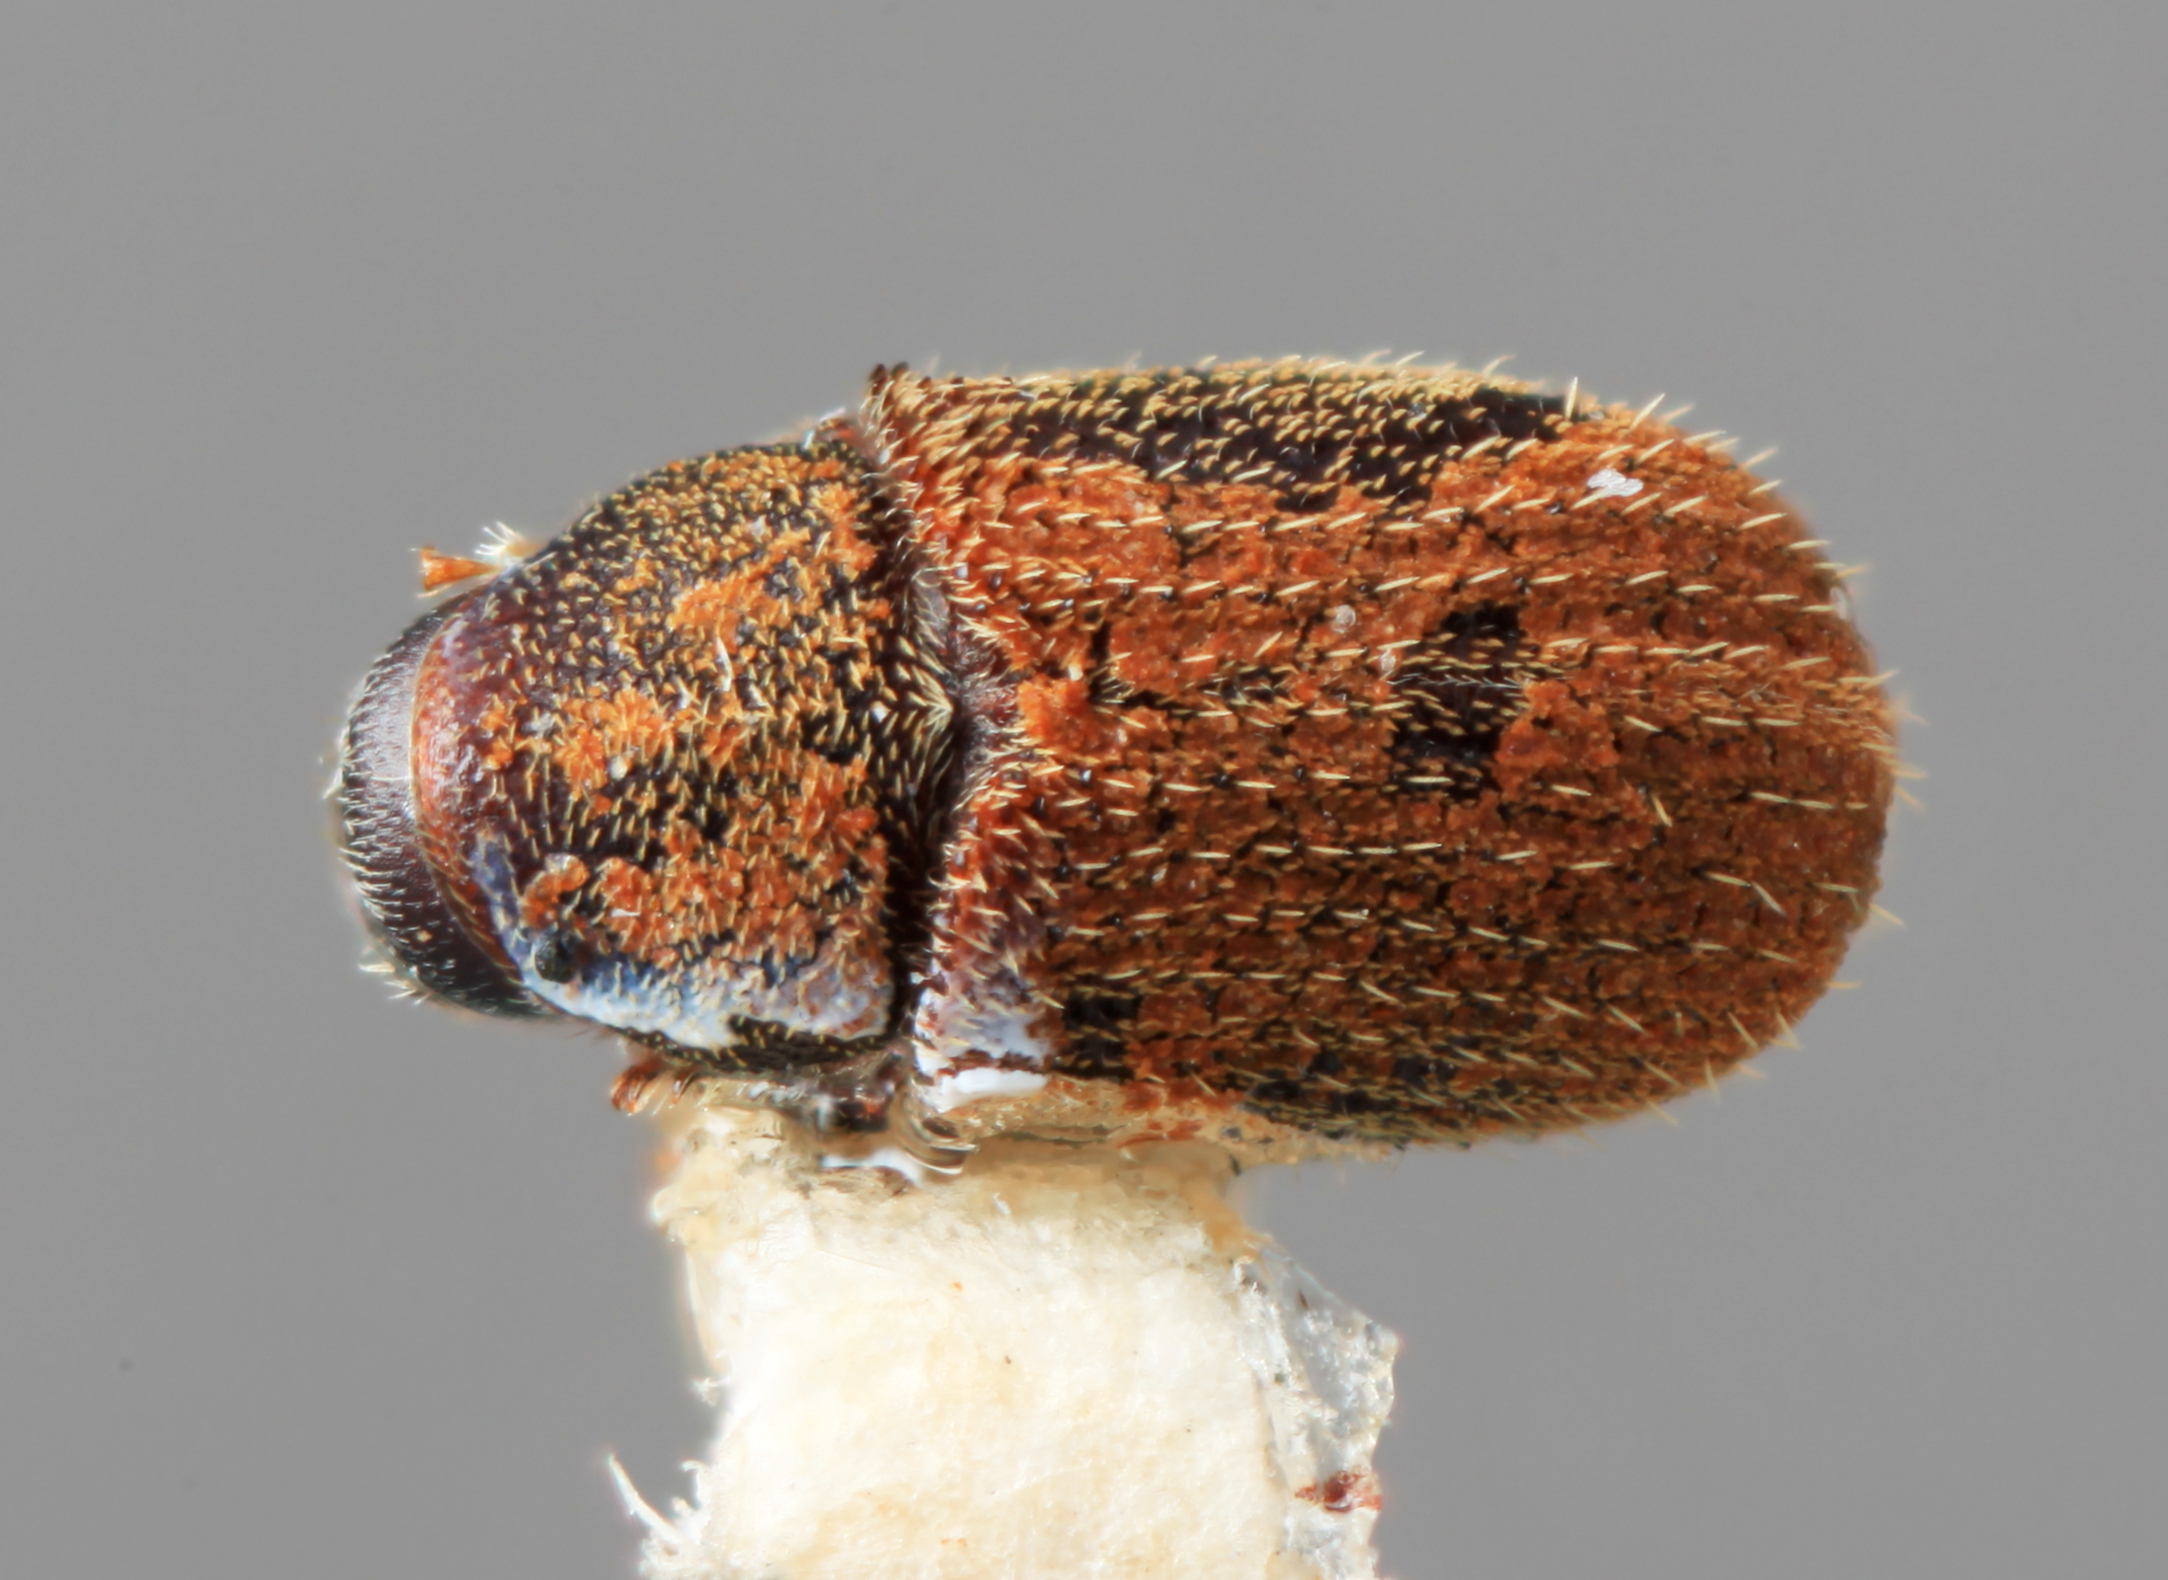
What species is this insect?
Pseudoxylechinus sinensis
